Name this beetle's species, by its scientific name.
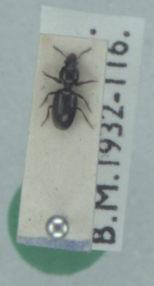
Dyschirius thoracicus
